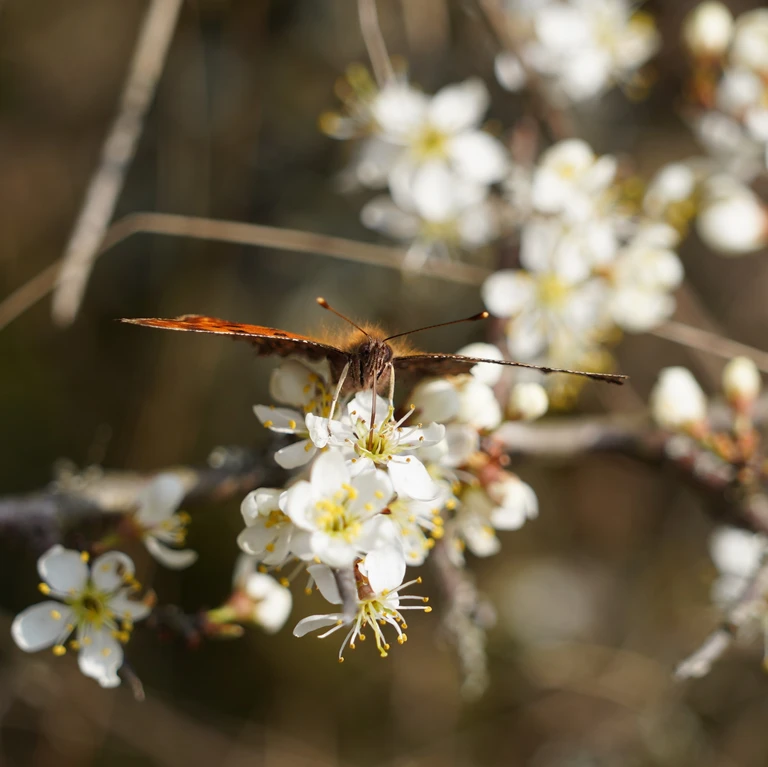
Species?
Polygonia c-album
